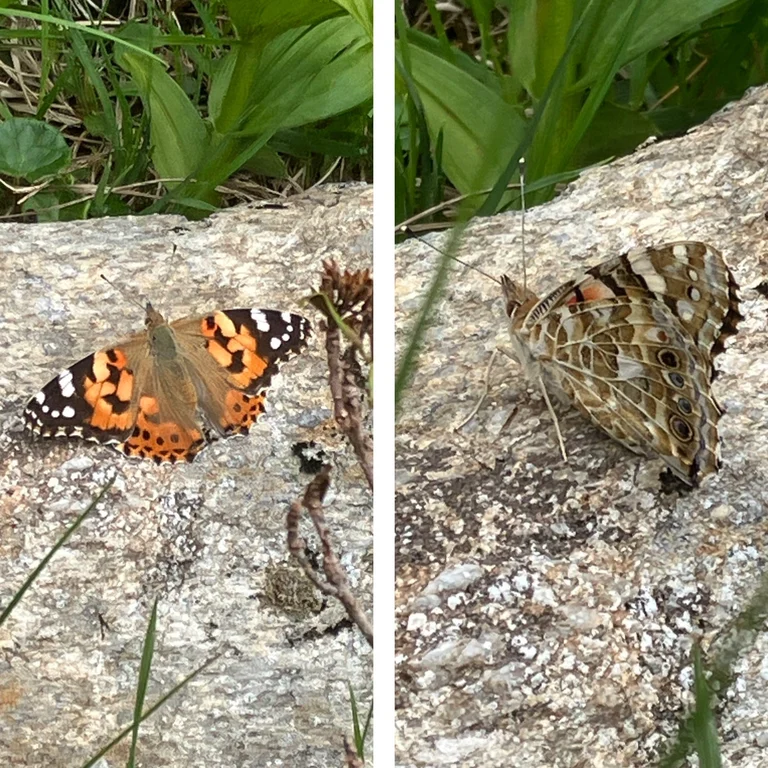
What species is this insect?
Vanessa cardui
